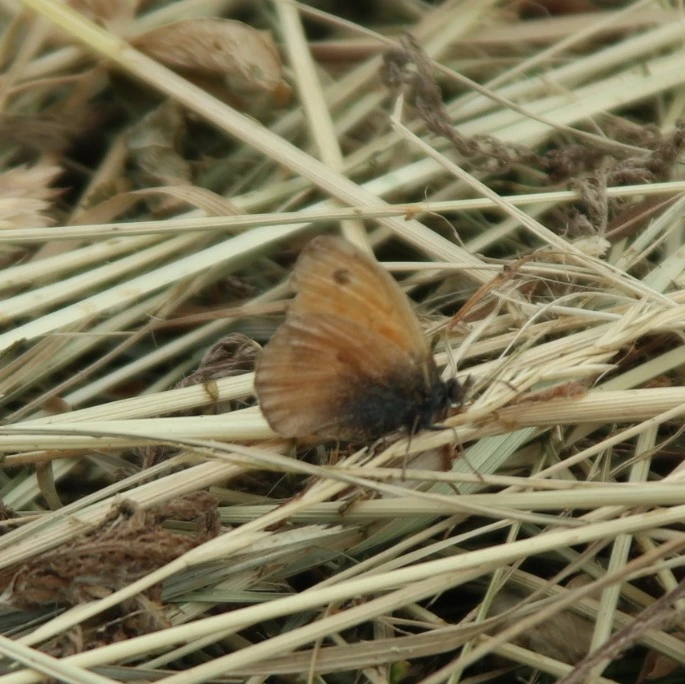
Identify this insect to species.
Coenonympha pamphilus
